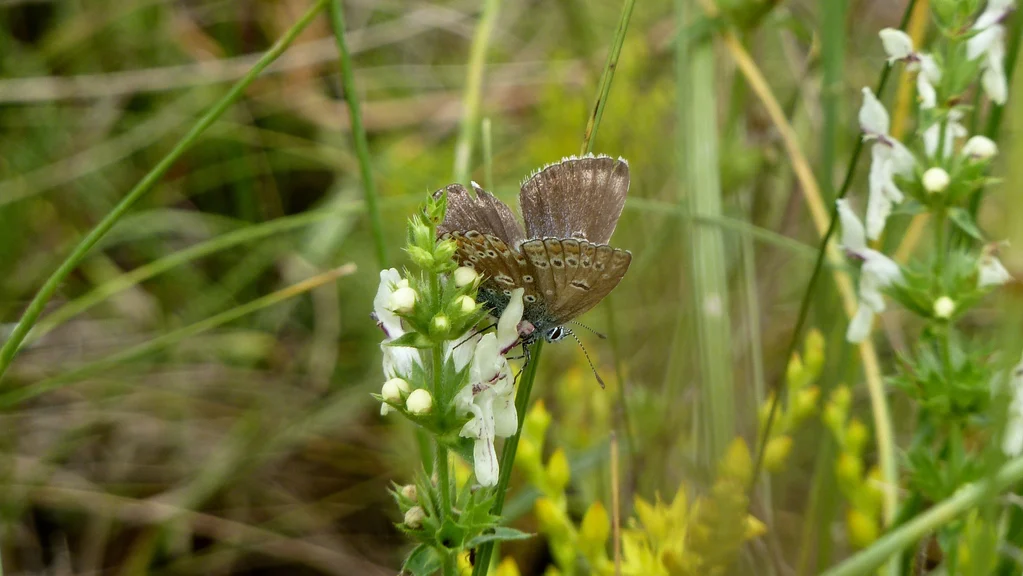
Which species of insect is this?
Polyommatus icarus
